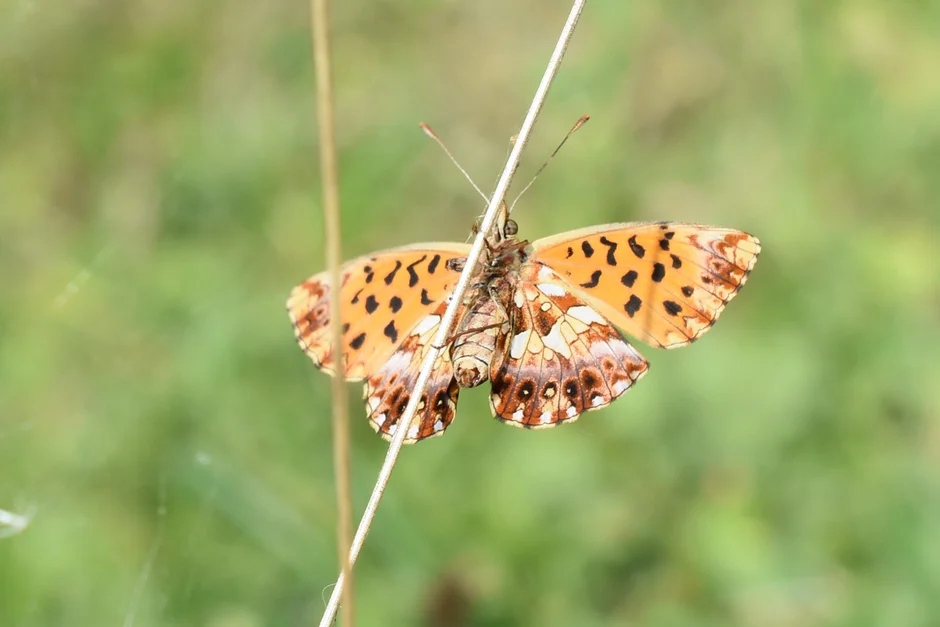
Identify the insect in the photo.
Boloria dia
